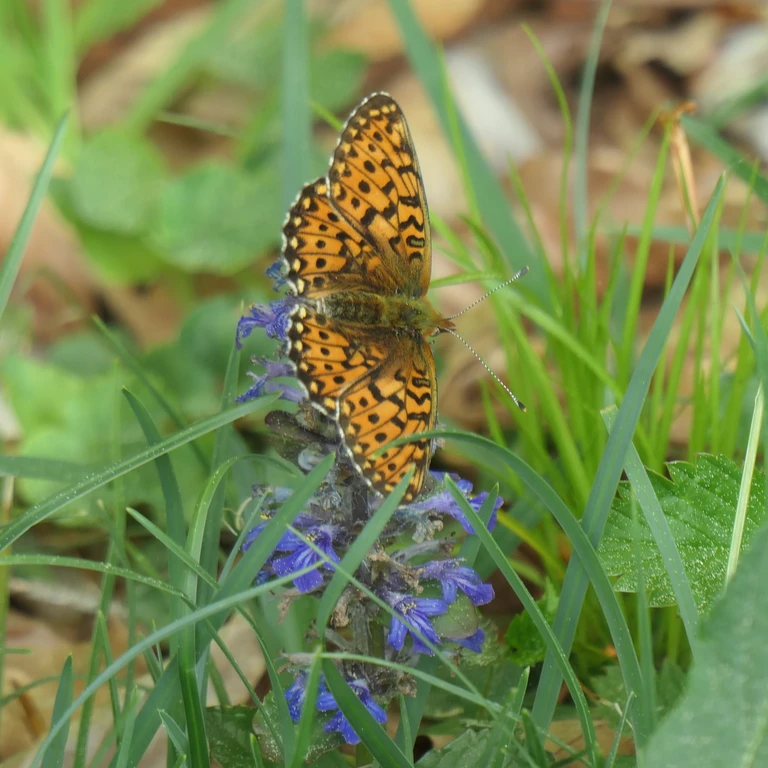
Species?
Boloria euphrosyne (also Clossiana euphrosyne)
